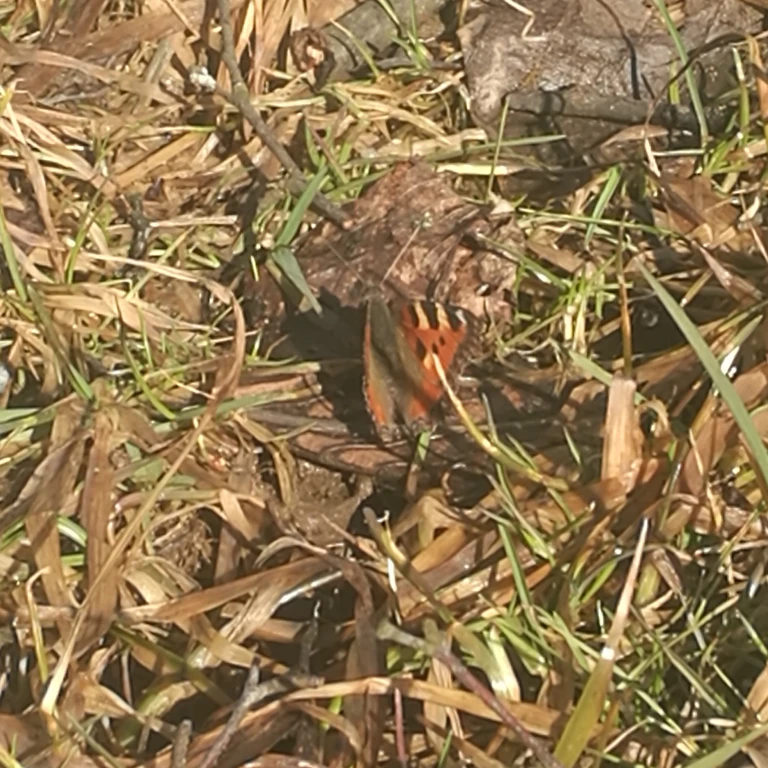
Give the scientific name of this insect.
Aglais urticae
